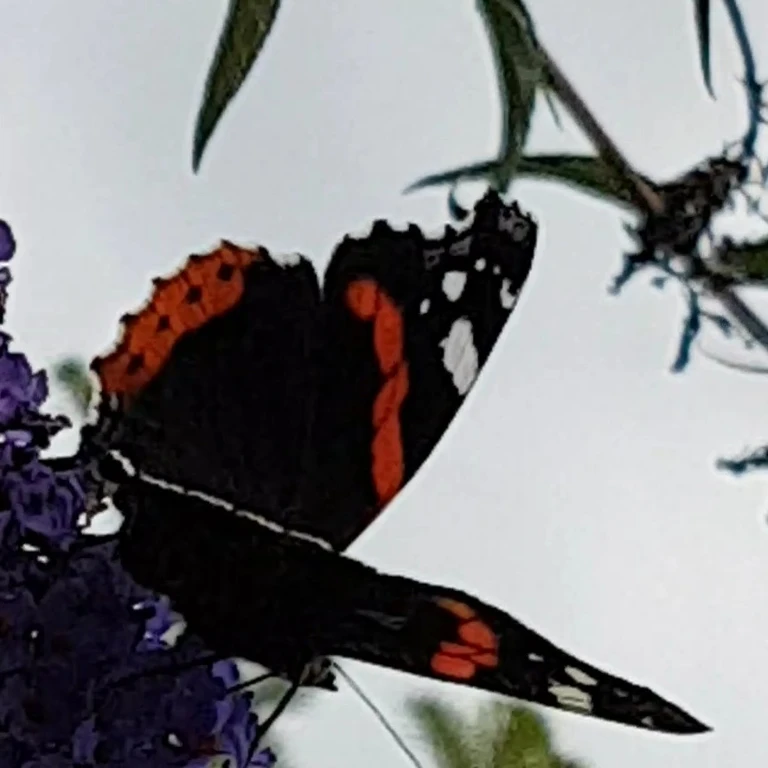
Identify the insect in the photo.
Vanessa atalanta
